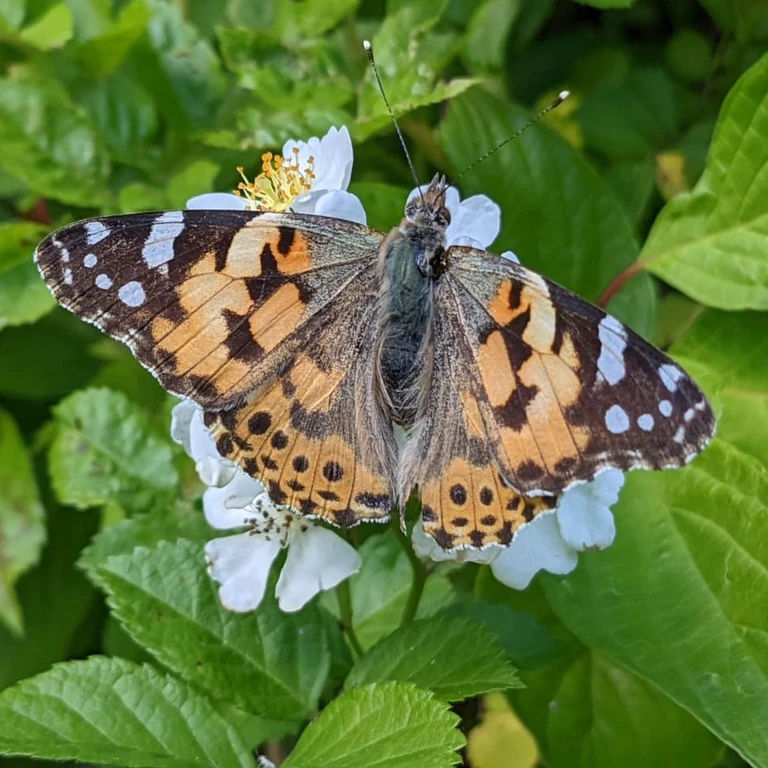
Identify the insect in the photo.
Vanessa cardui
